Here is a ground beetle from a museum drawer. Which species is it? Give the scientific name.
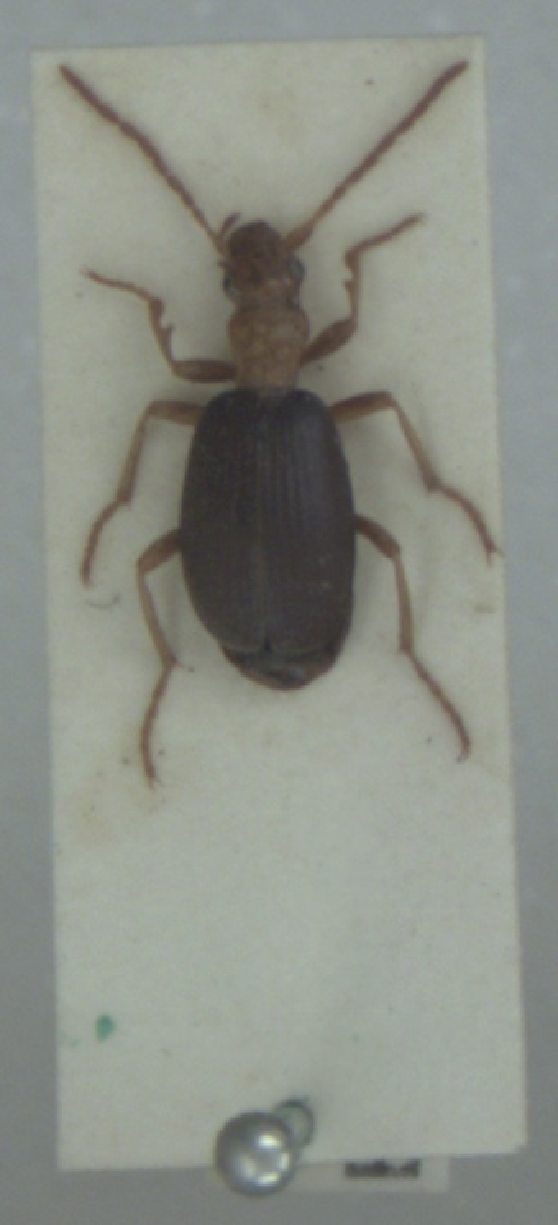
Brachinus crepitans
